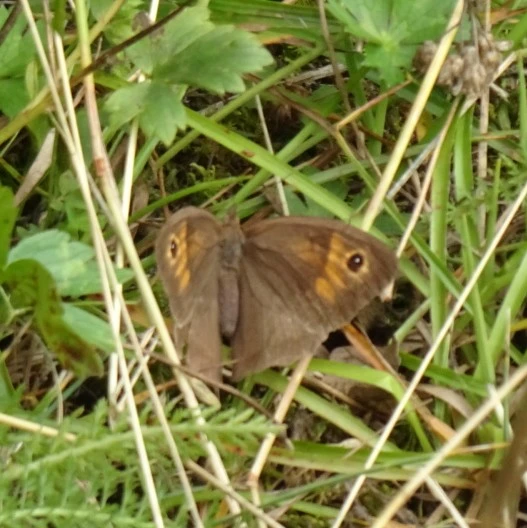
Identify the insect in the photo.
Maniola jurtina
